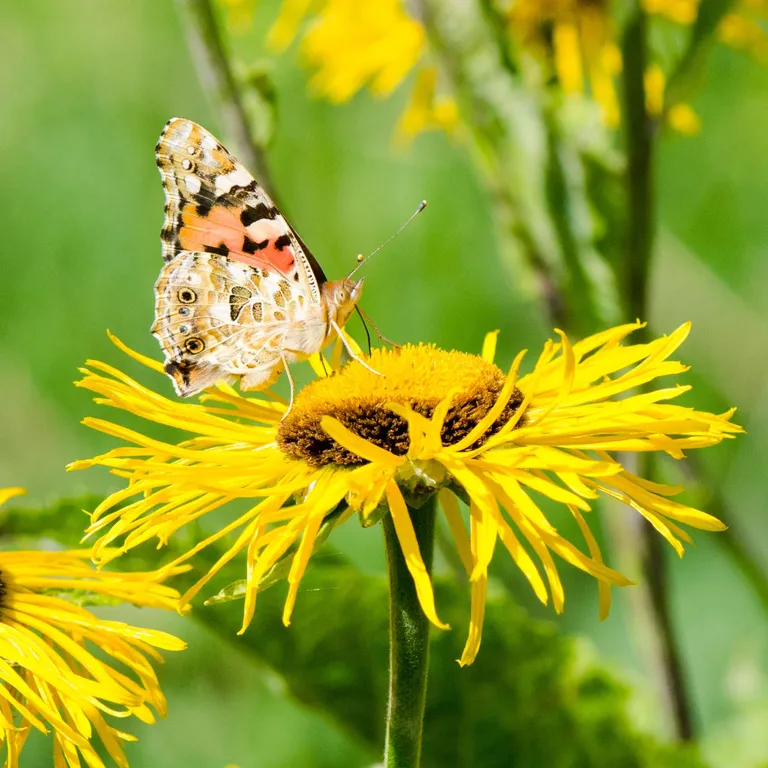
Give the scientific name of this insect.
Vanessa cardui
